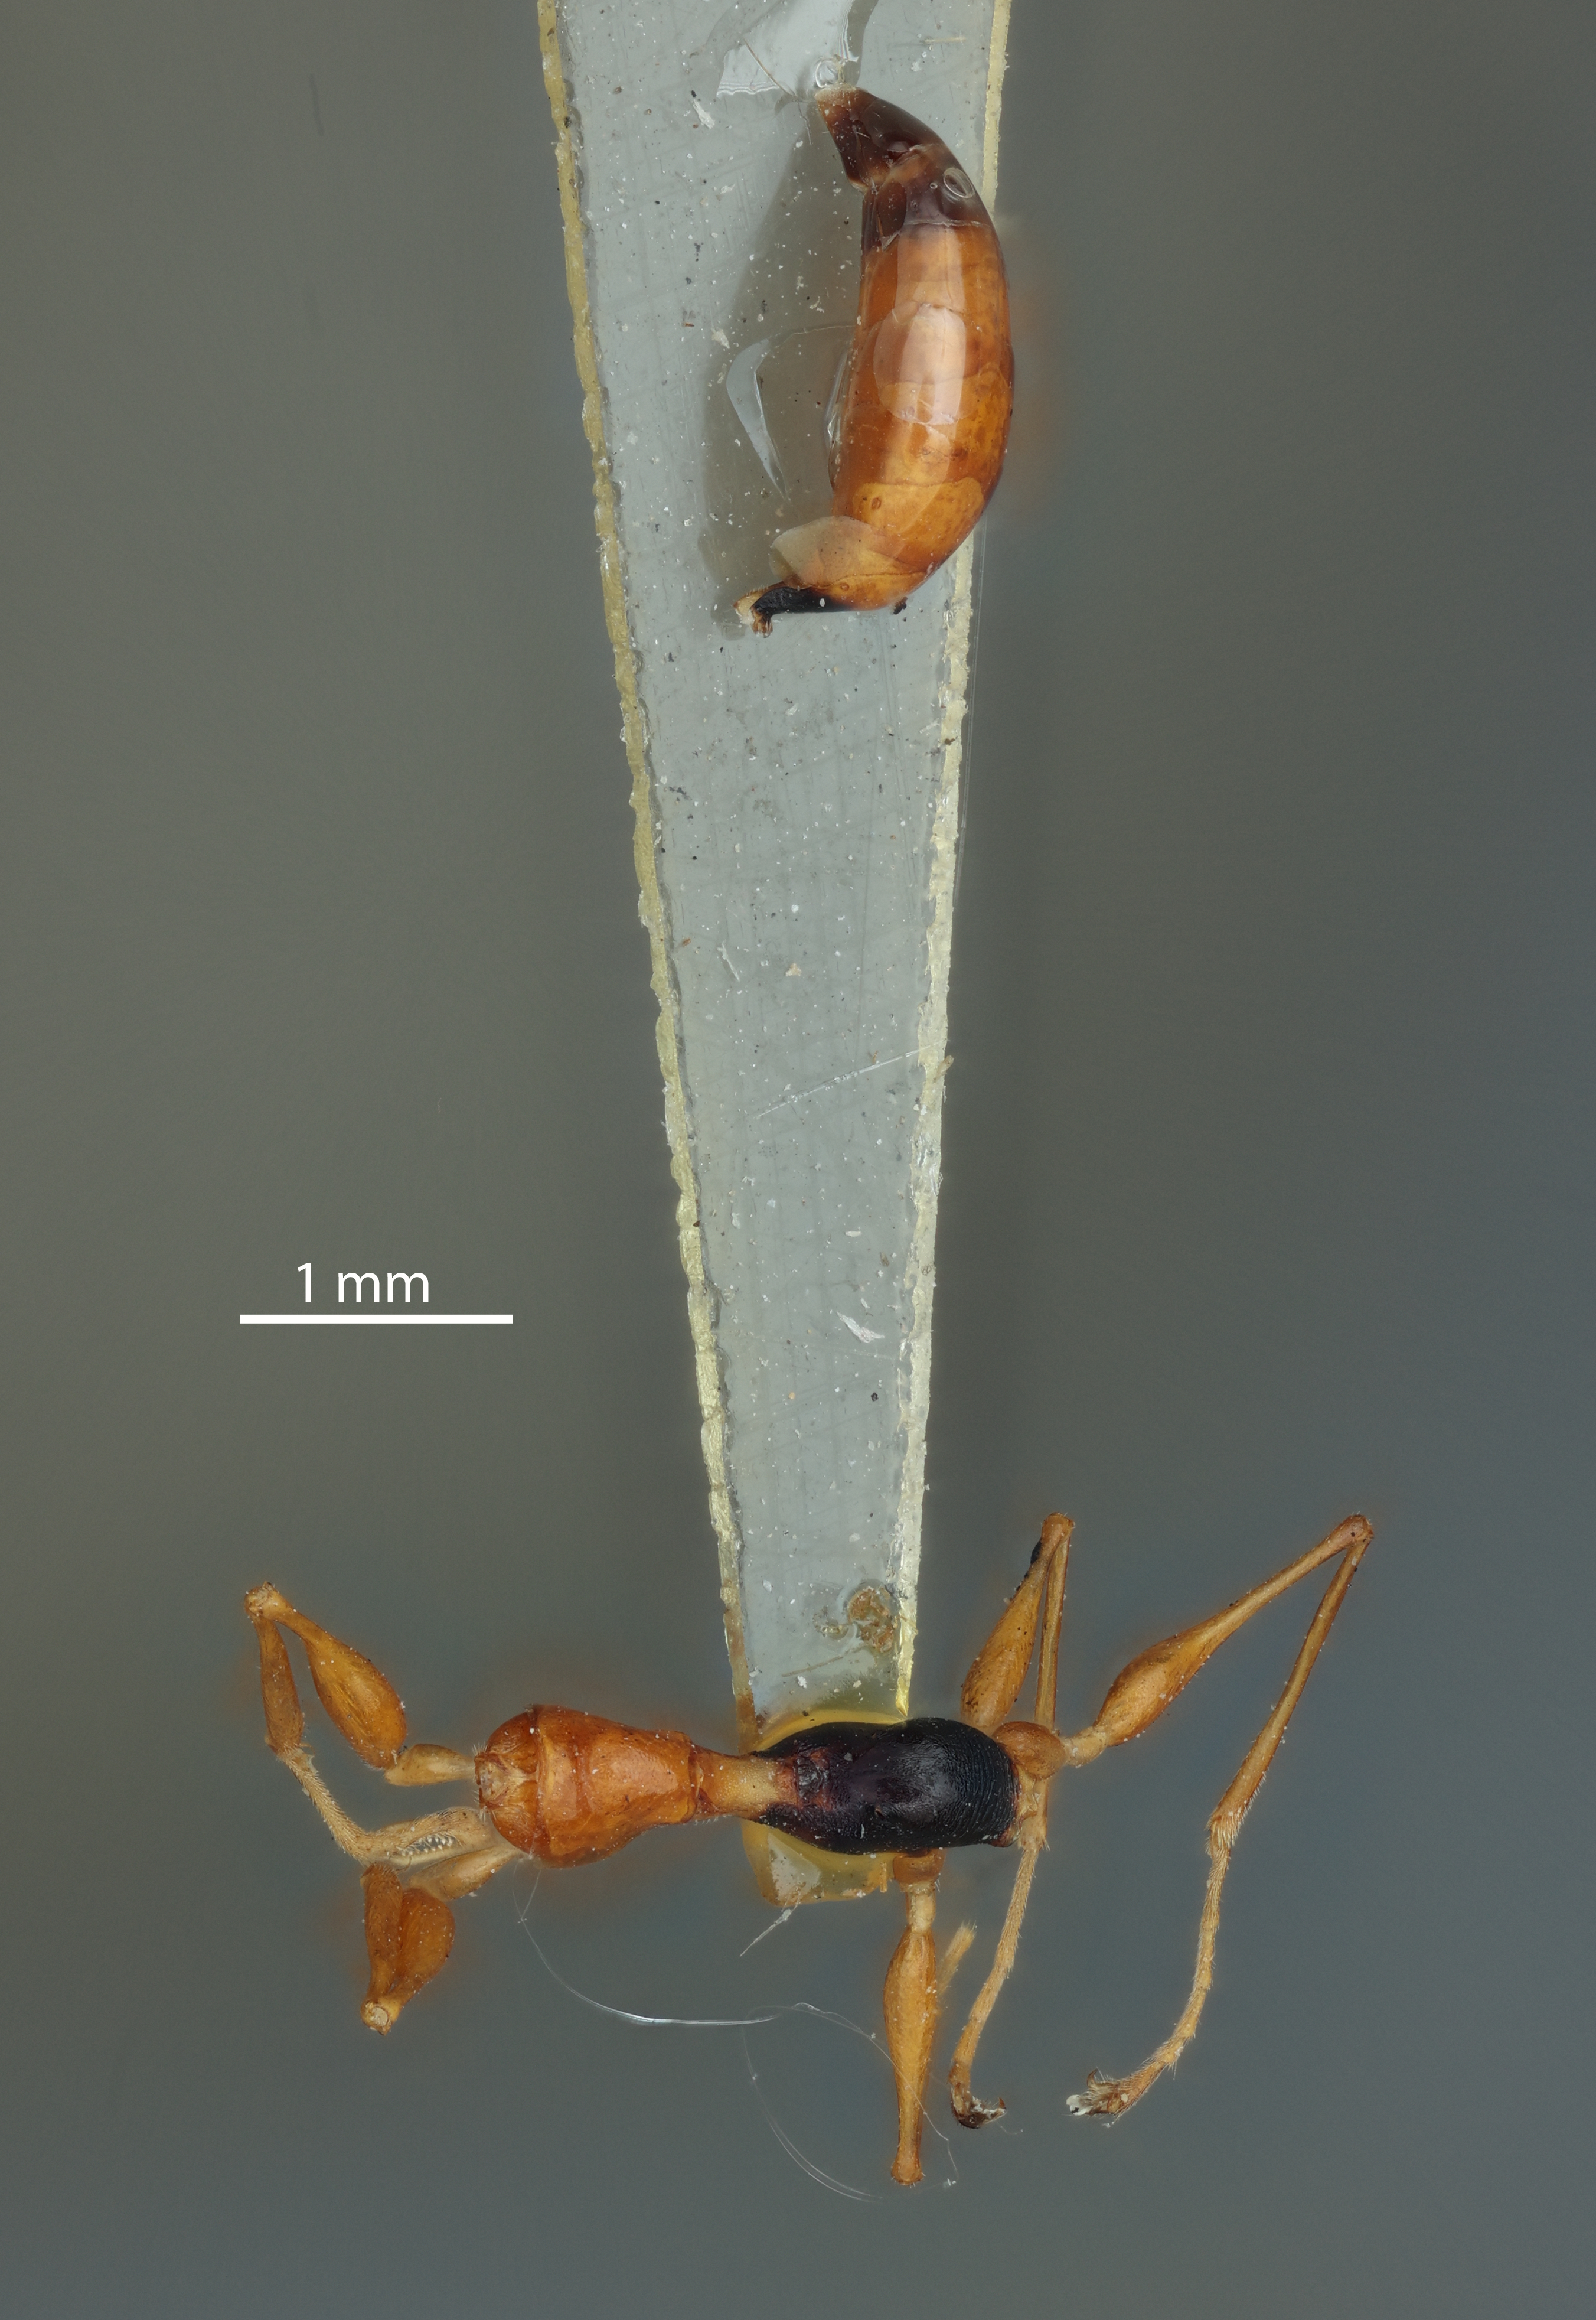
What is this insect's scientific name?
Pseudogonatopus magnus
